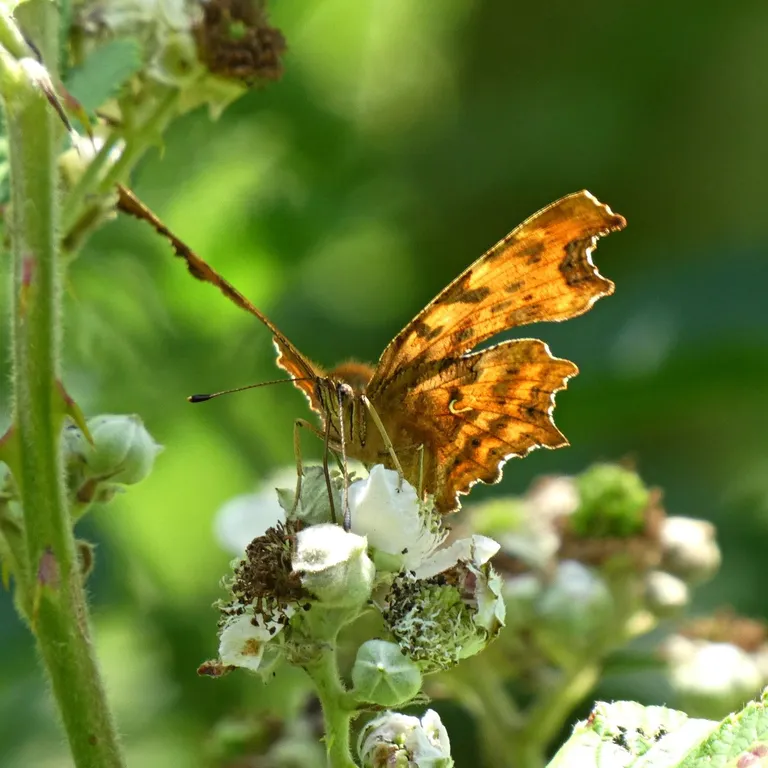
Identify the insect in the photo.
Polygonia c-album
